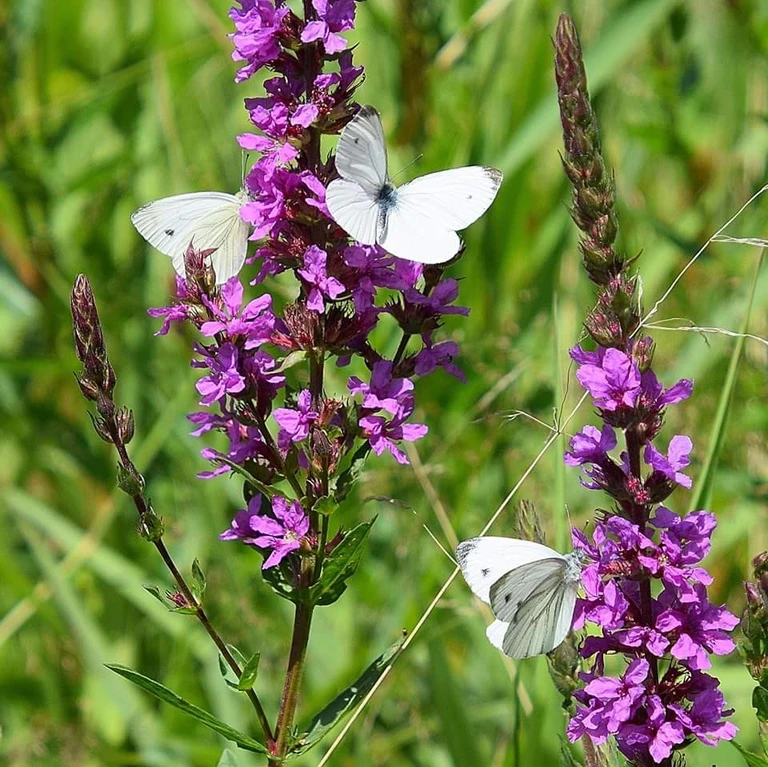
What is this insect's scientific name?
Pieris napi
